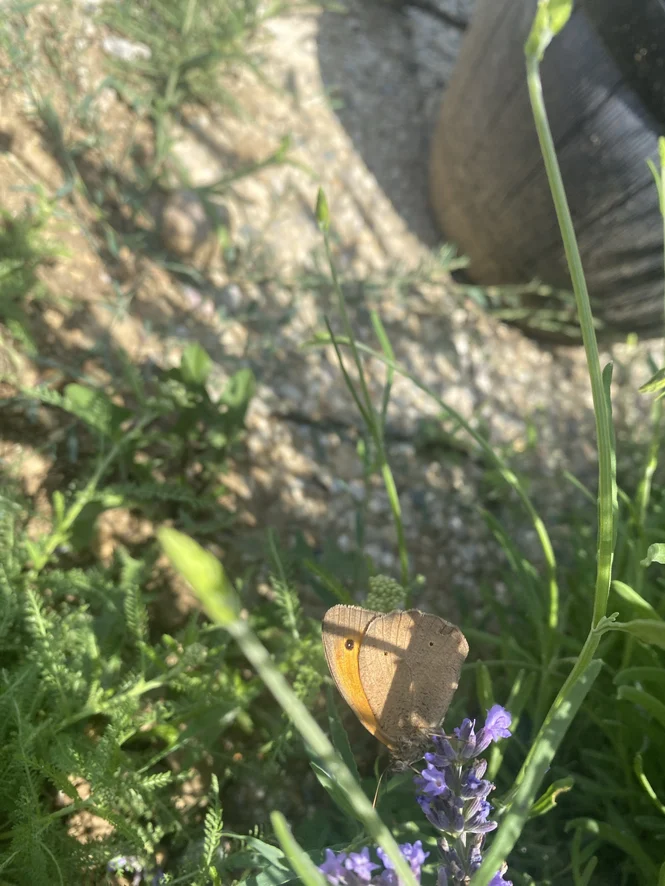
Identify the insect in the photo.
Maniola jurtina
